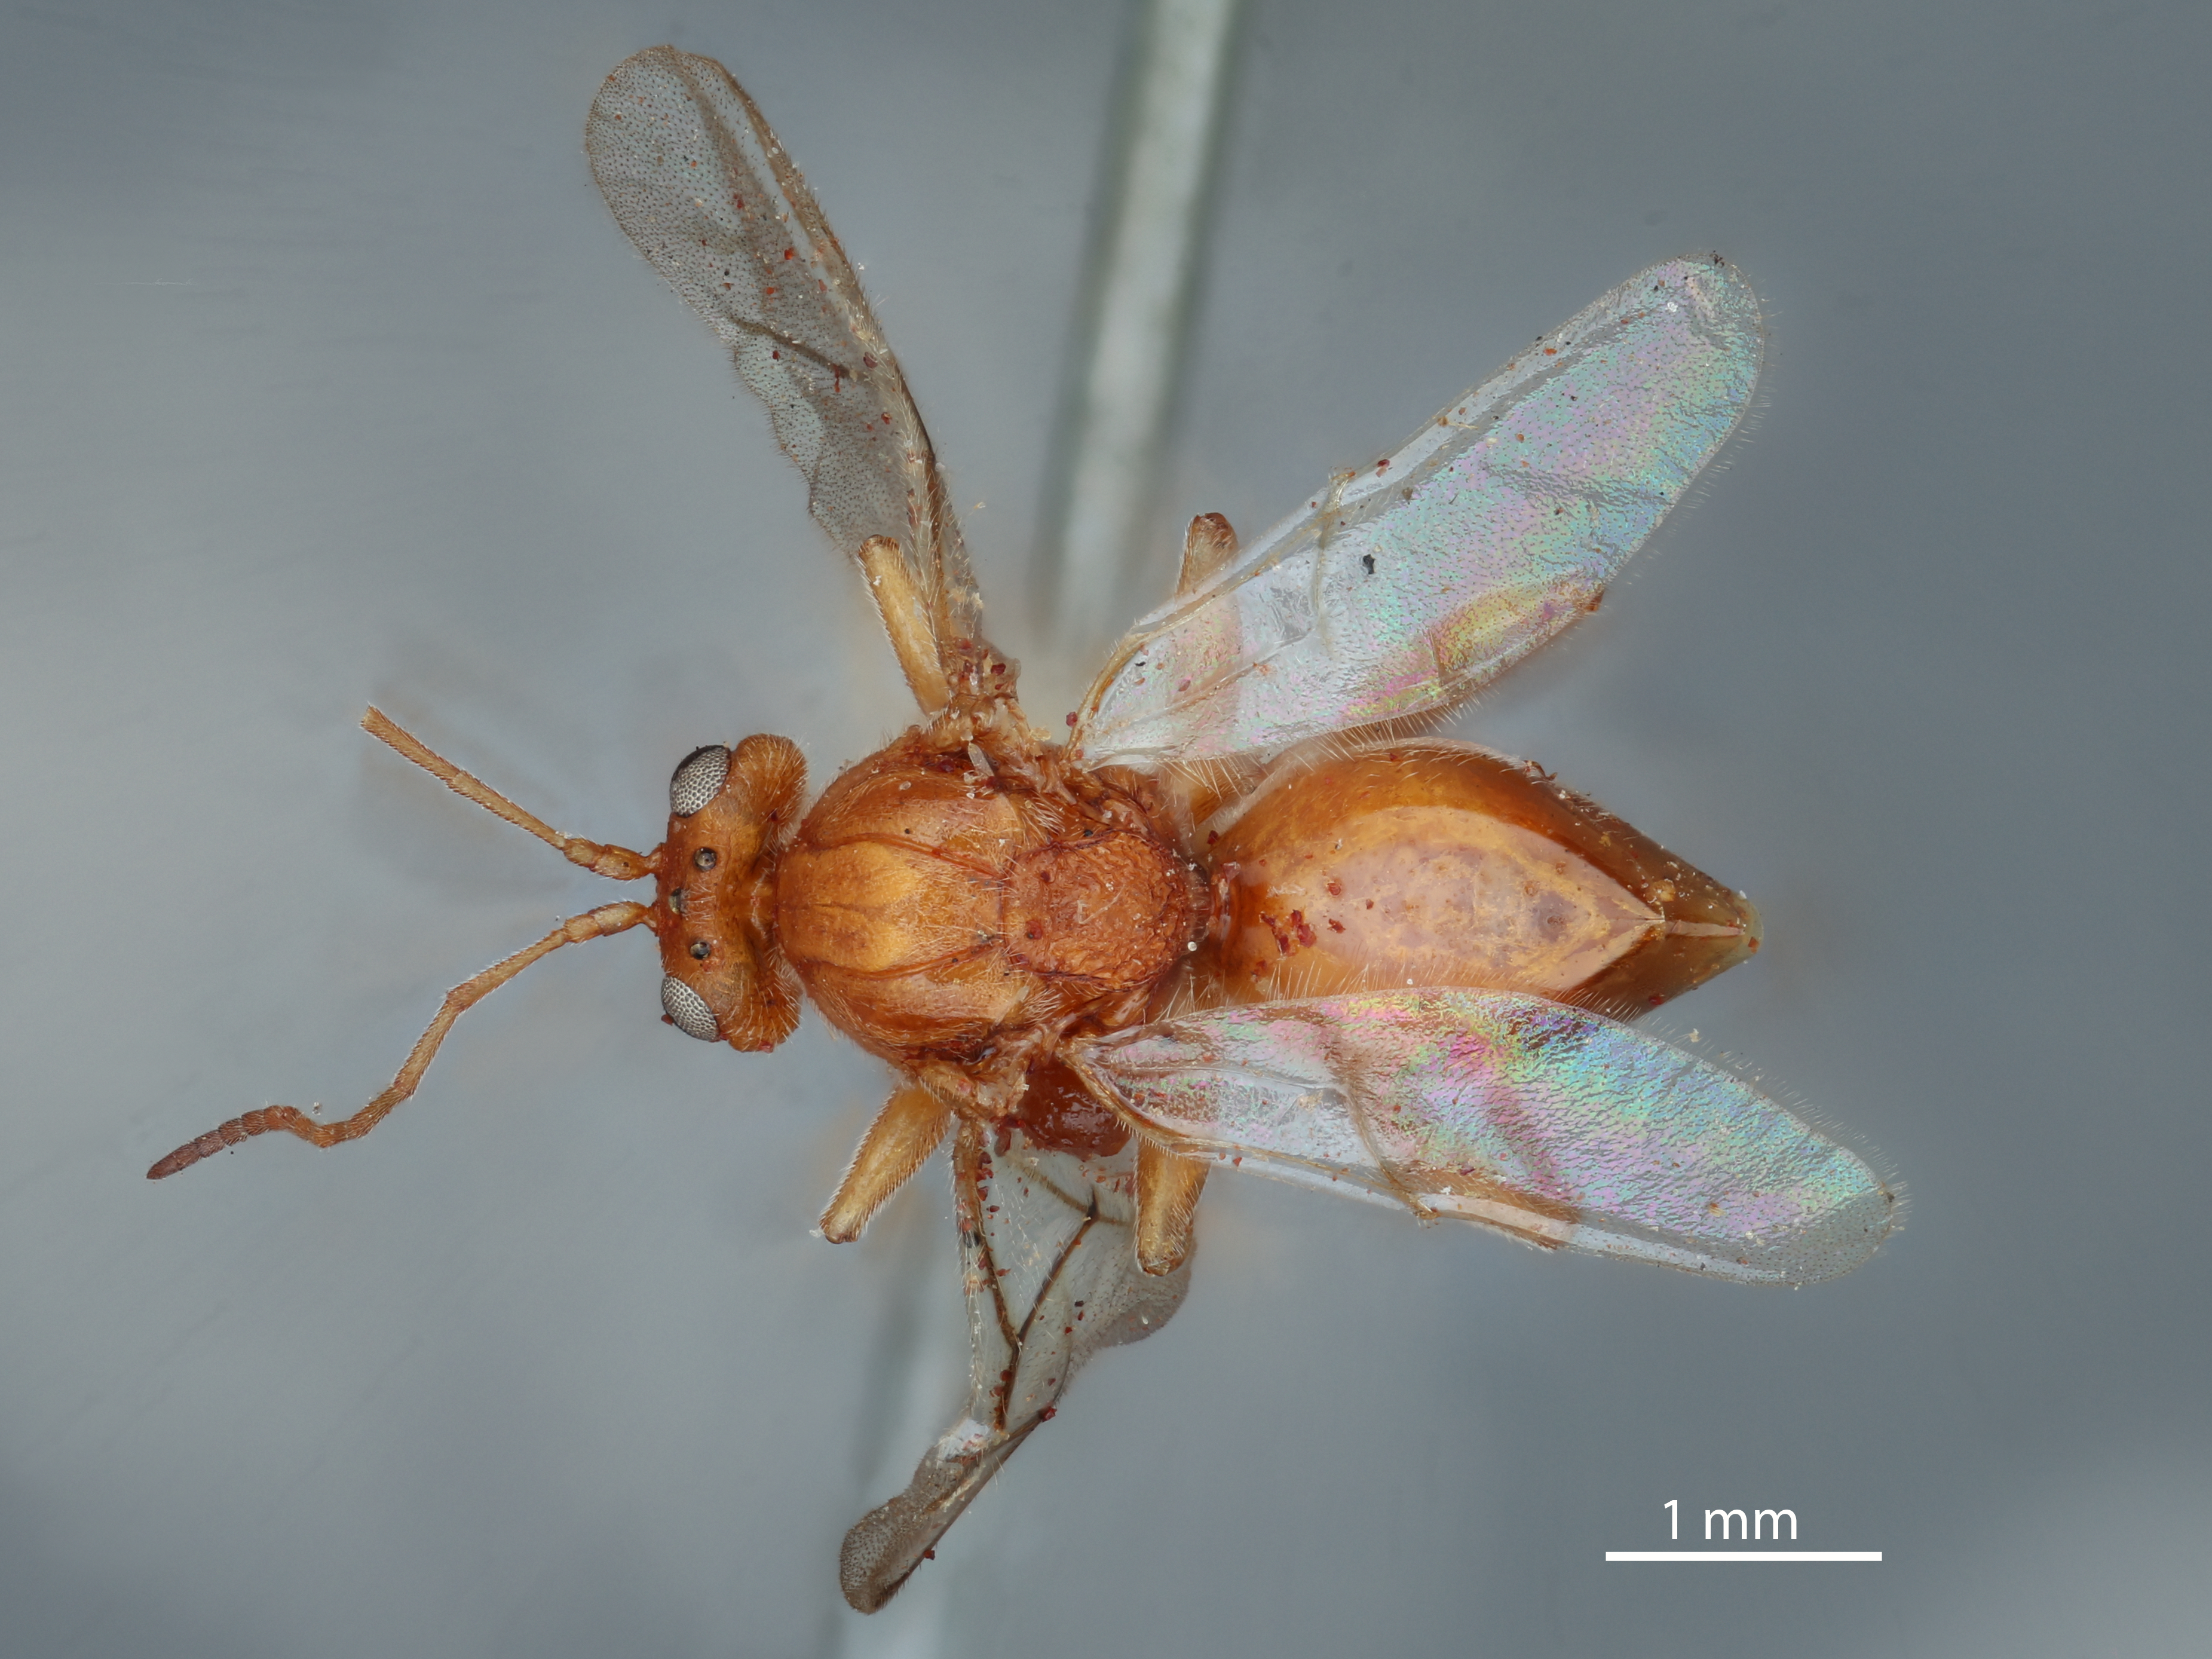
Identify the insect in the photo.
Cynips plumbea
